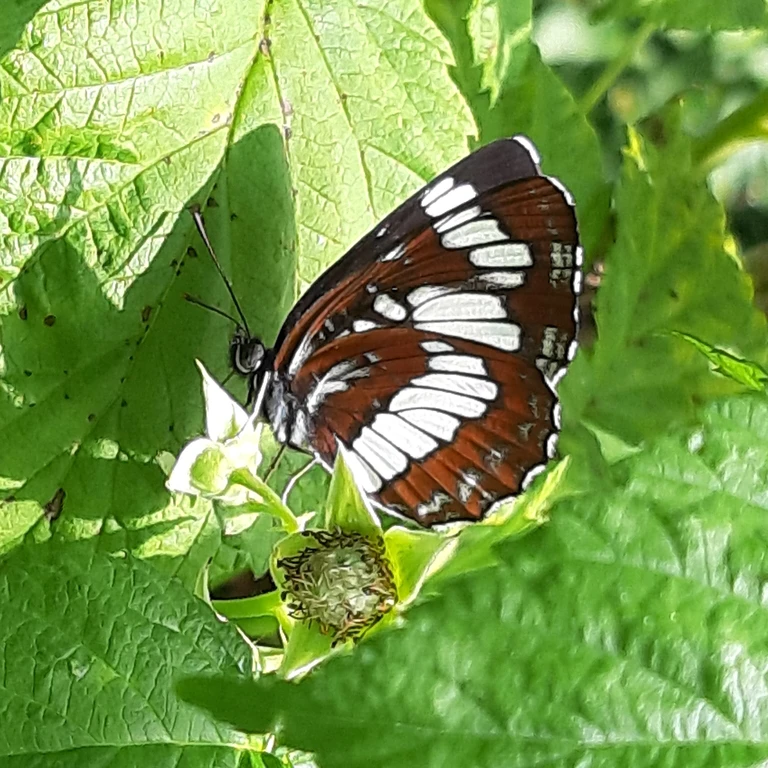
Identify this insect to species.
Neptis rivularis
